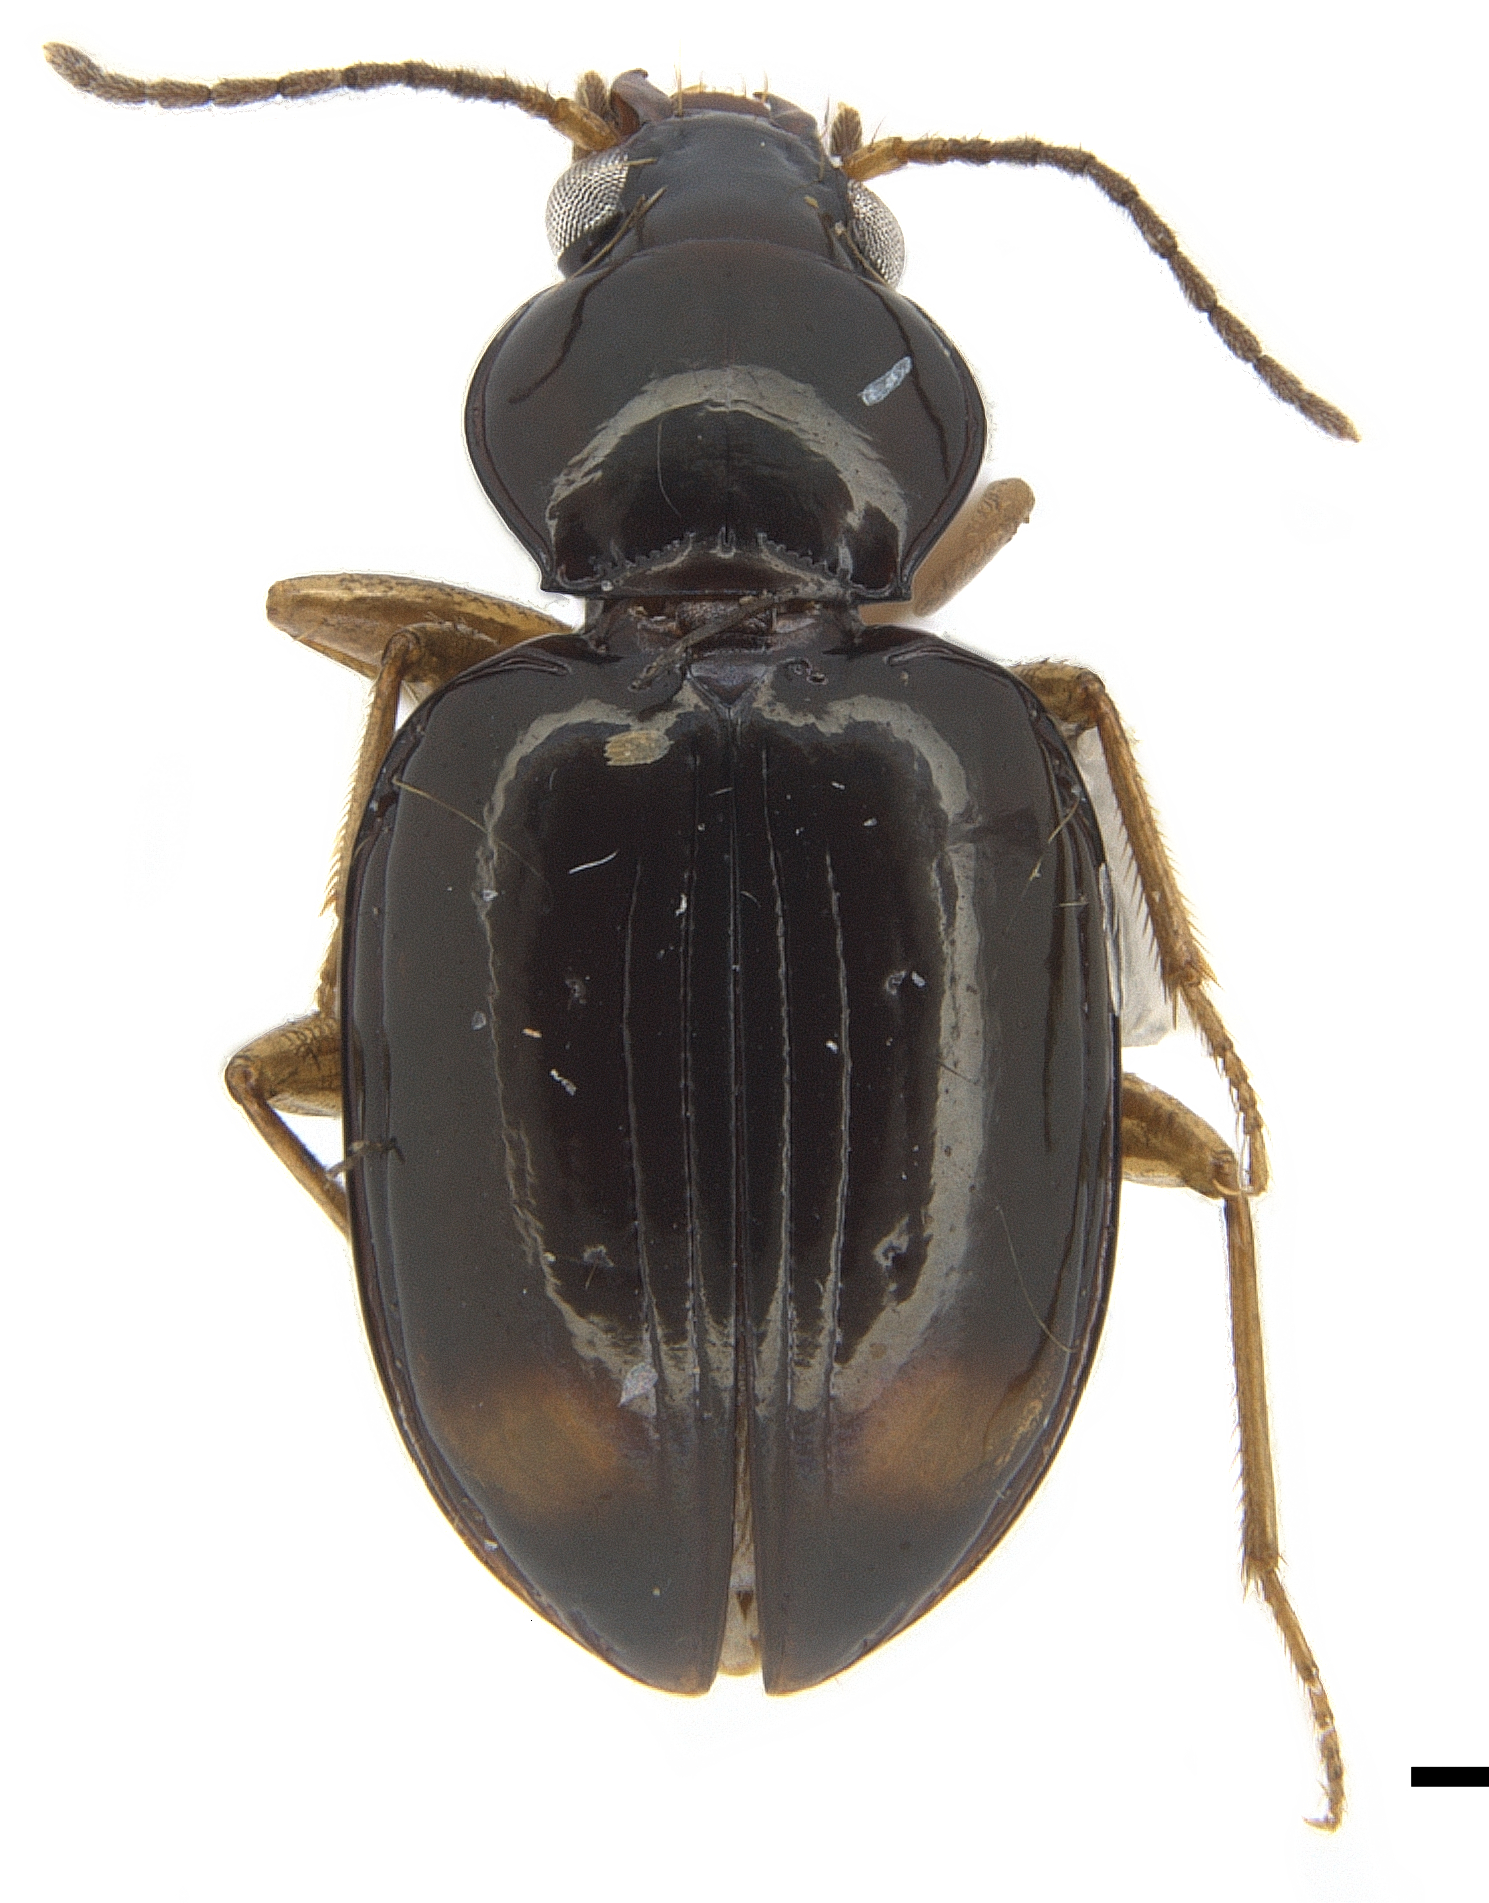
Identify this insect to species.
Elaphropus polita (also Tachyura politus)
